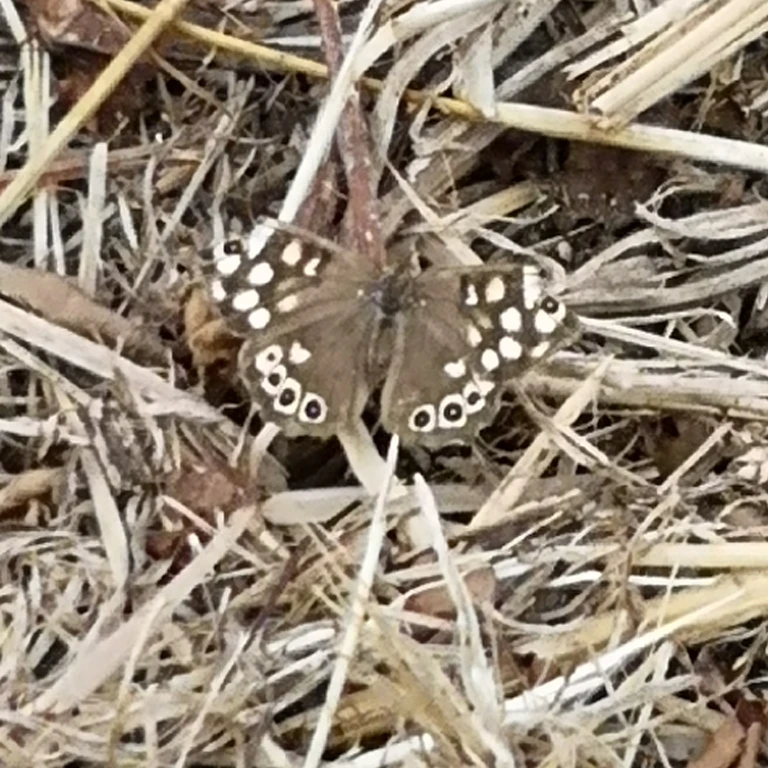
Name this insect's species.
Pararge aegeria
